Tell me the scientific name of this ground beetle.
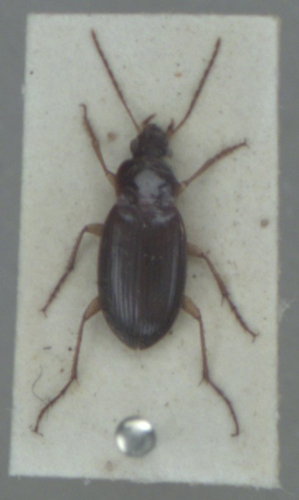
Calathus mollis
